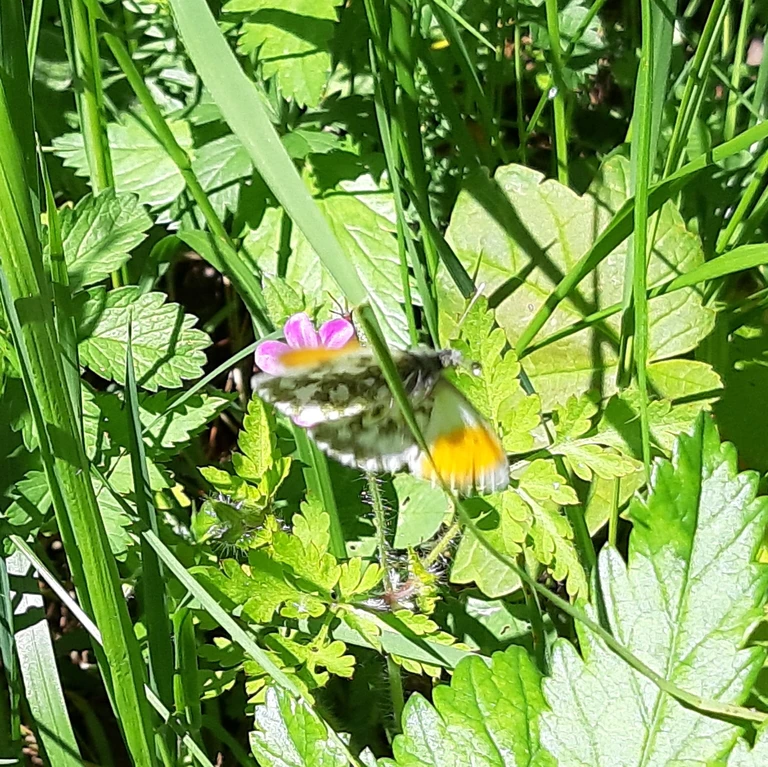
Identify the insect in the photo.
Anthocharis cardamines
